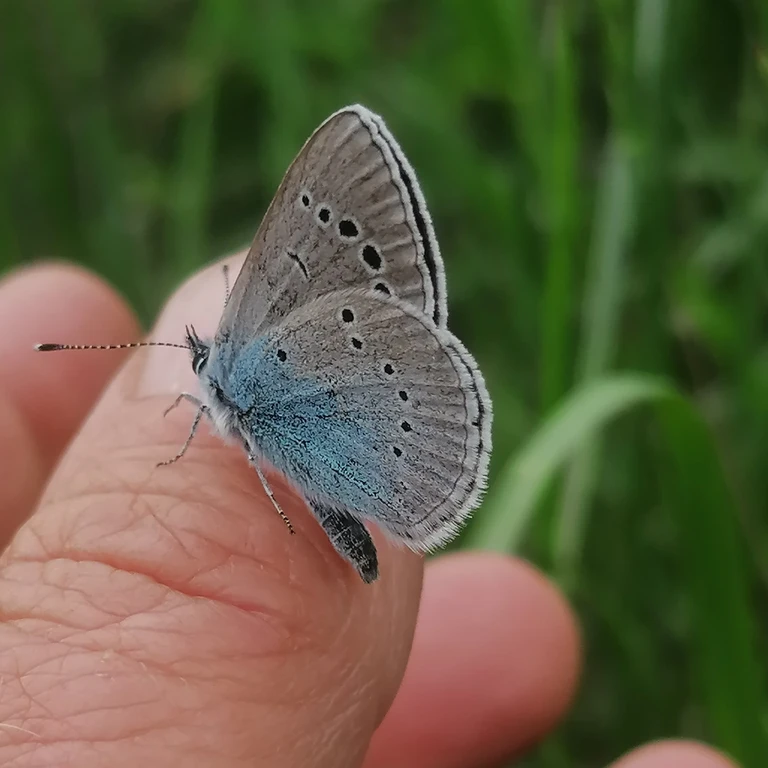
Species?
Glaucopsyche alexis
